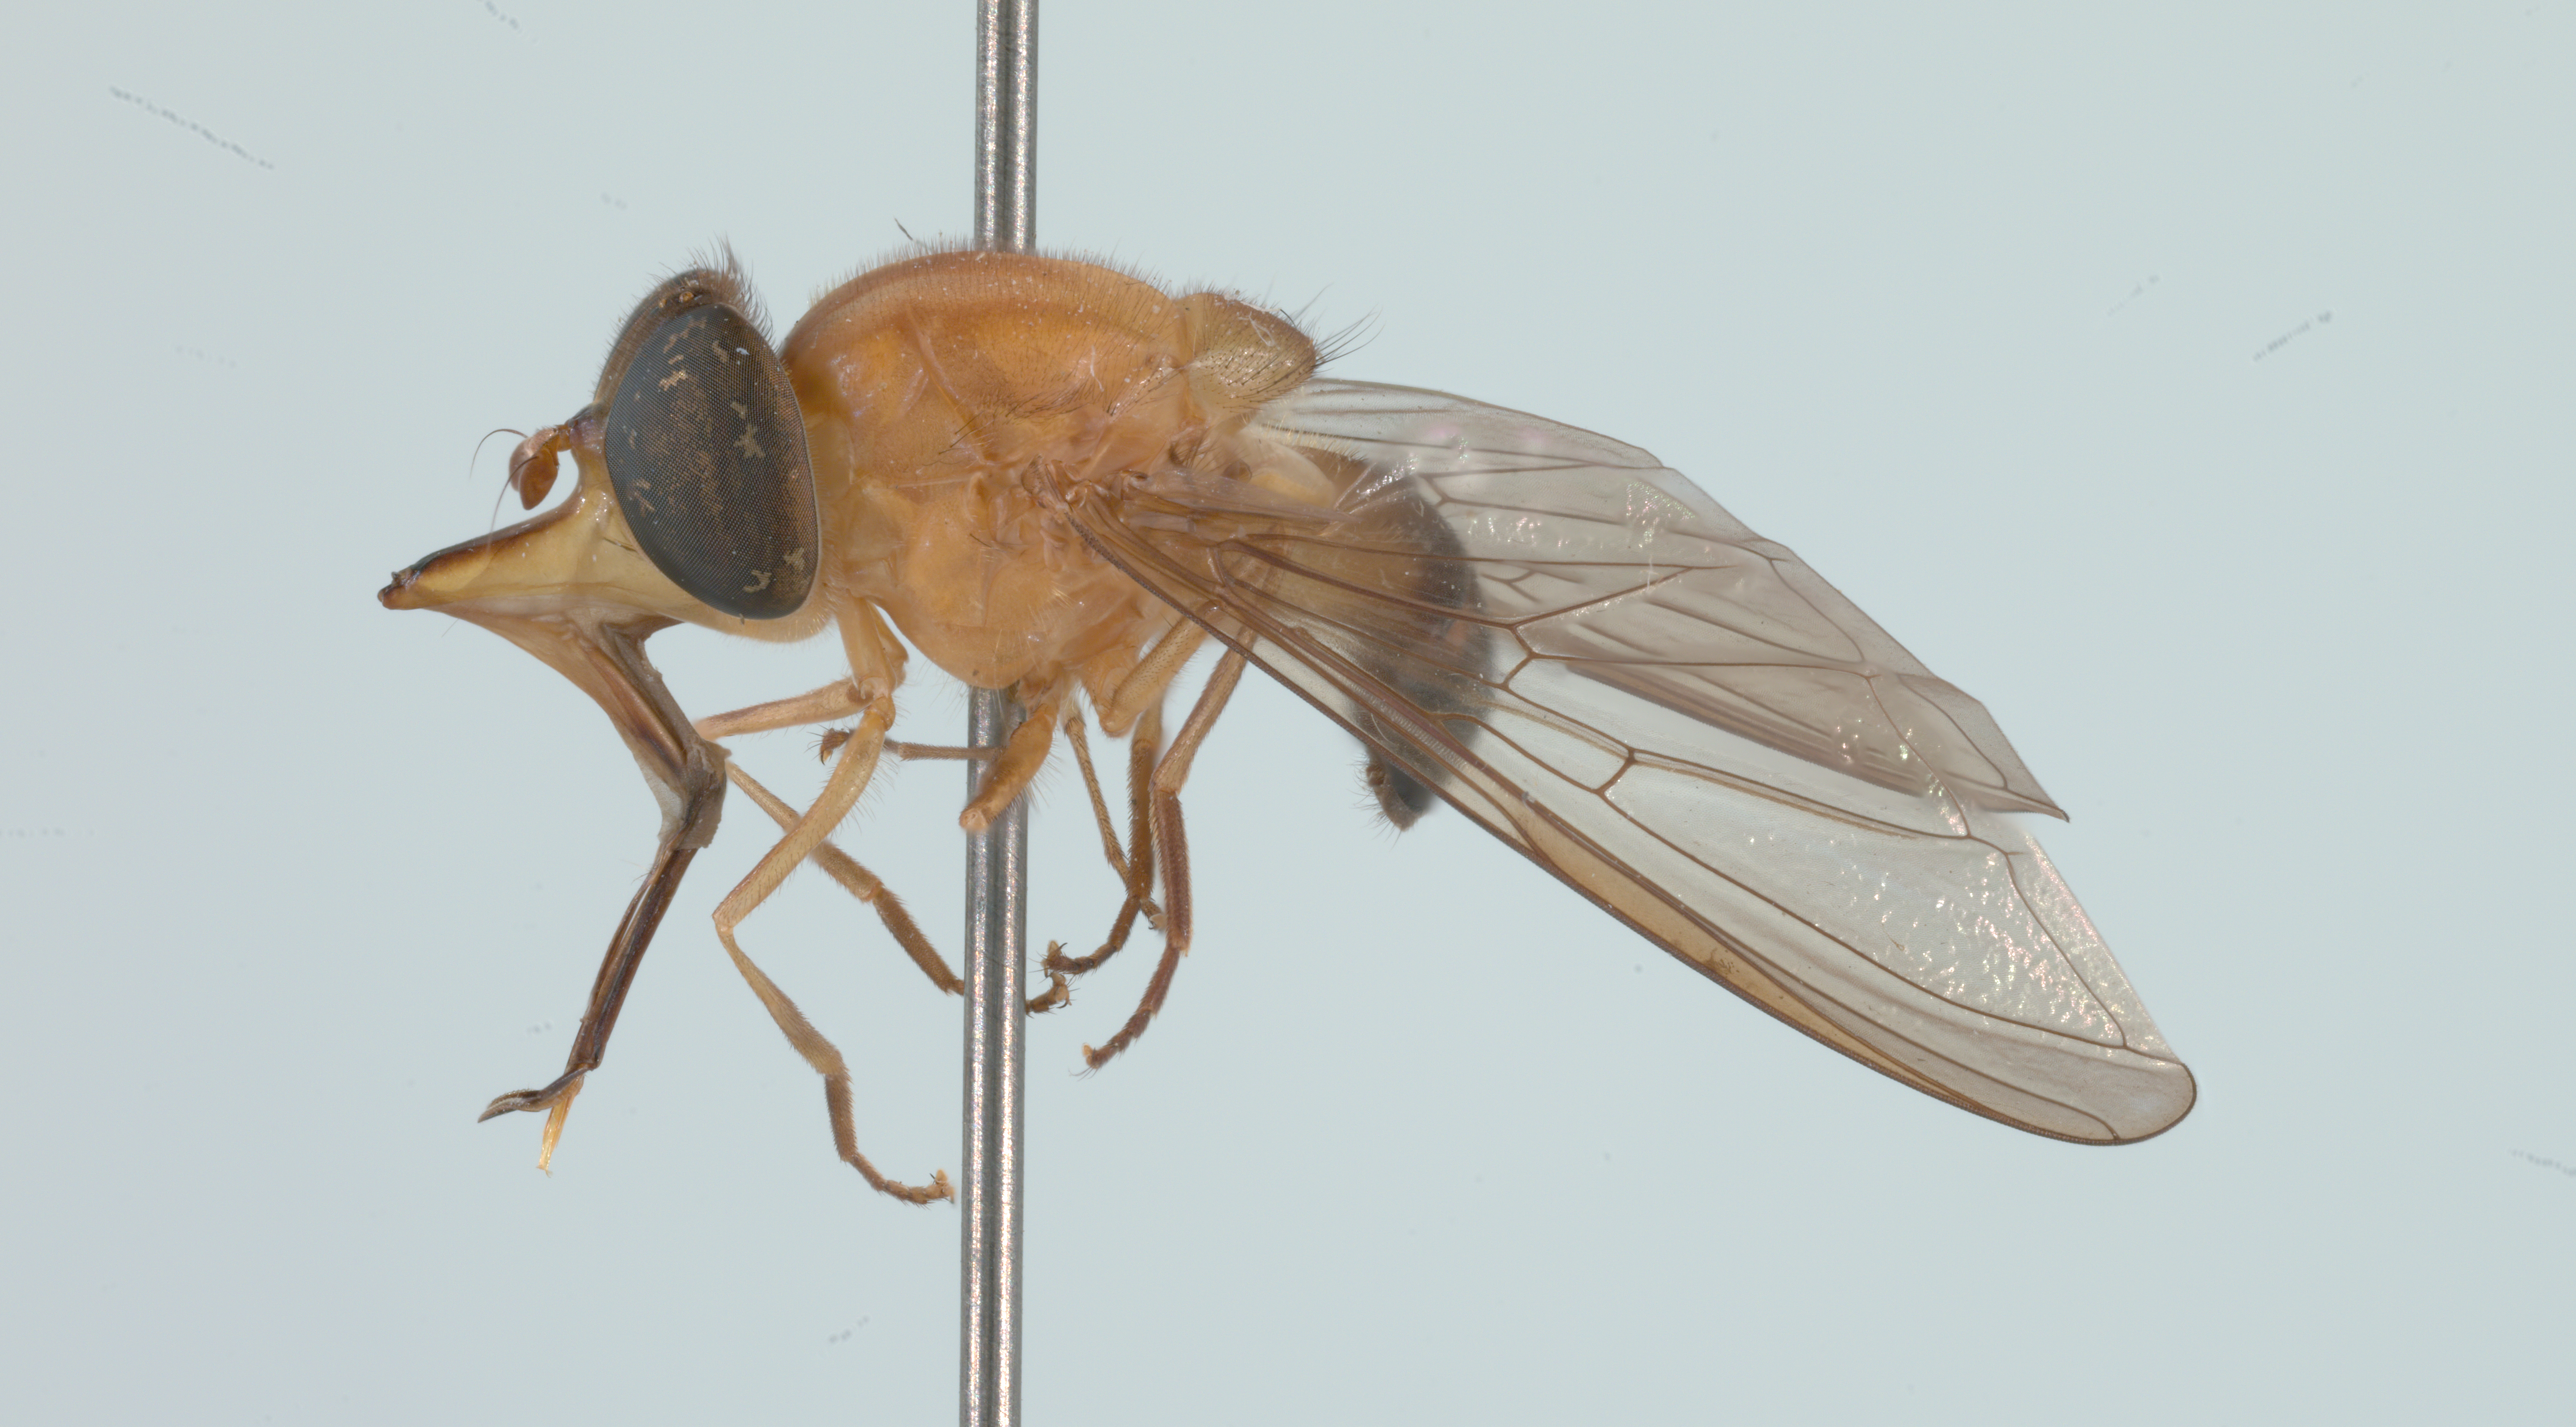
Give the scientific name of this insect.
Rhingia mecyana
